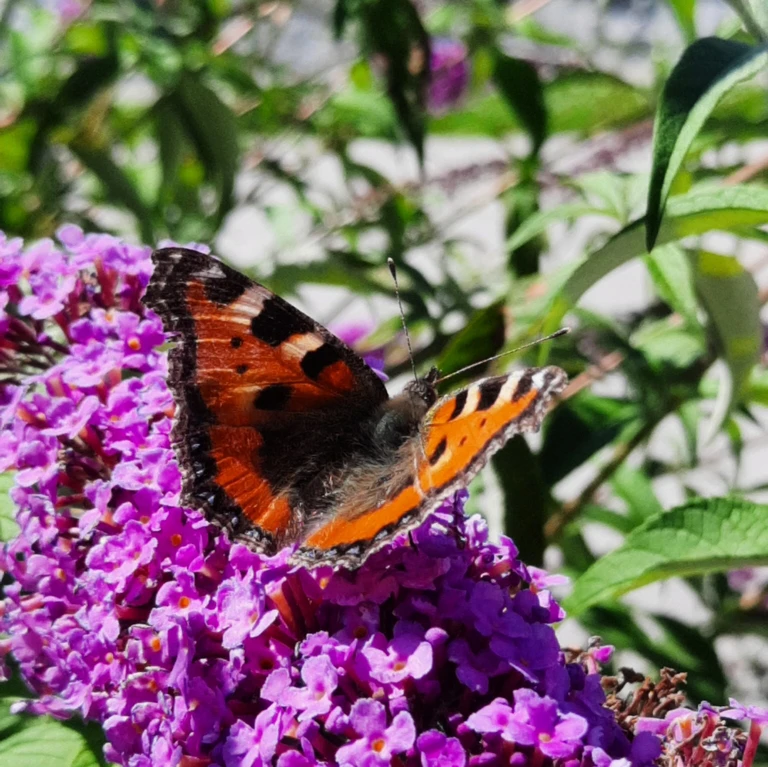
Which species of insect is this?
Aglais urticae
